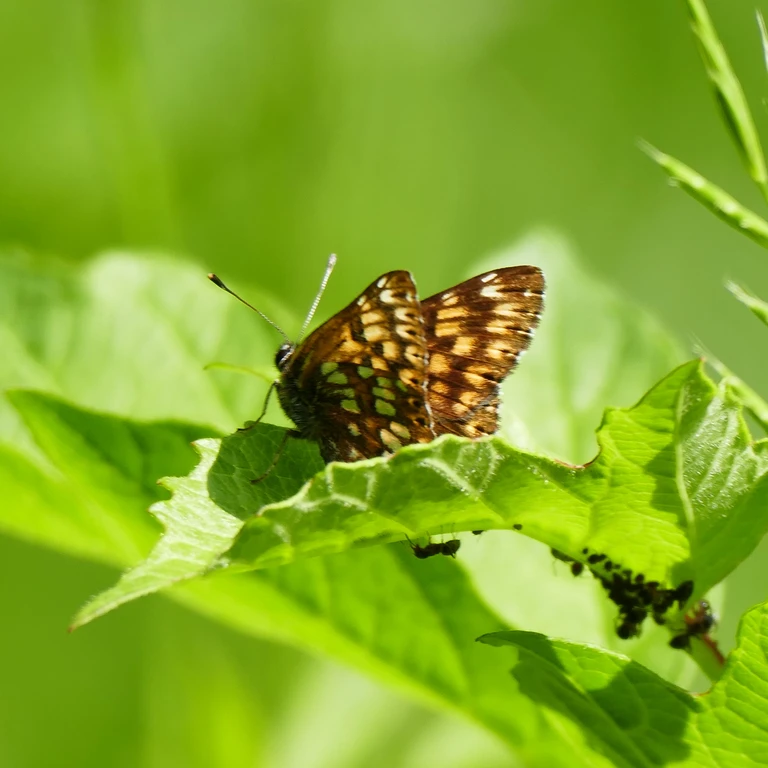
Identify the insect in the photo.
Hamearis lucina
